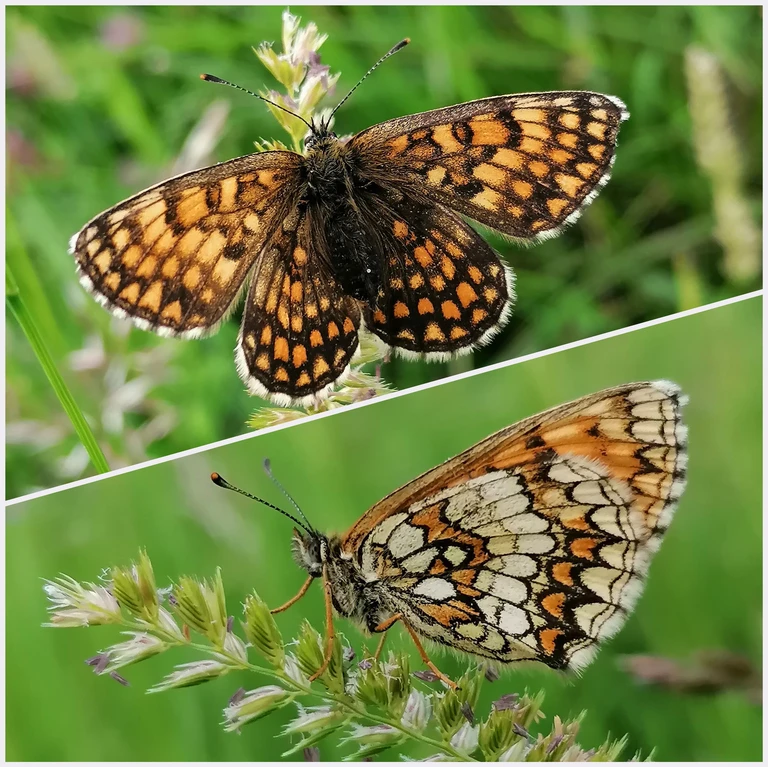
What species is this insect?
Melitaea athalia
